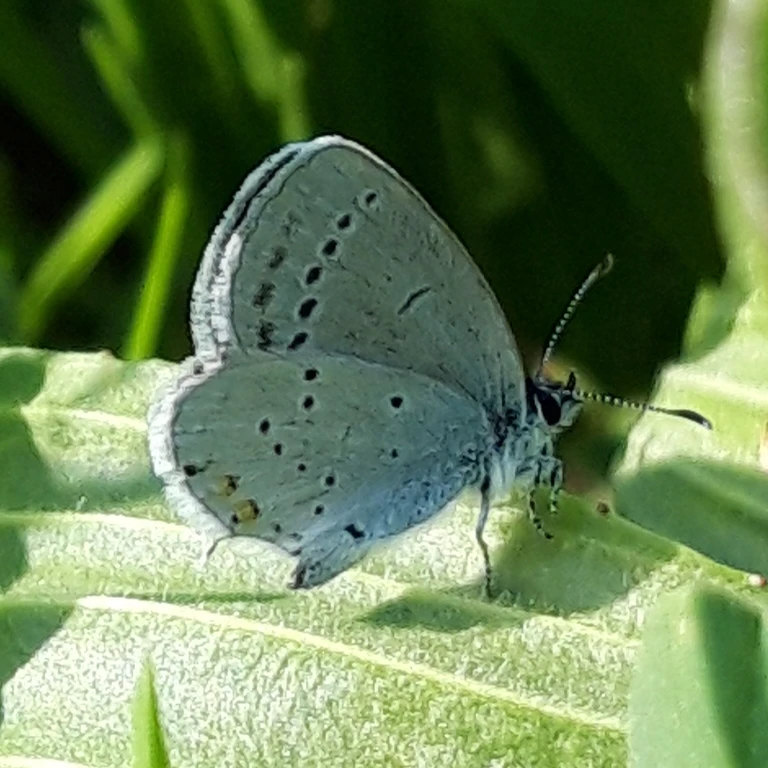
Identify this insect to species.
Cupido argiades (also Elkalyce argiades)
